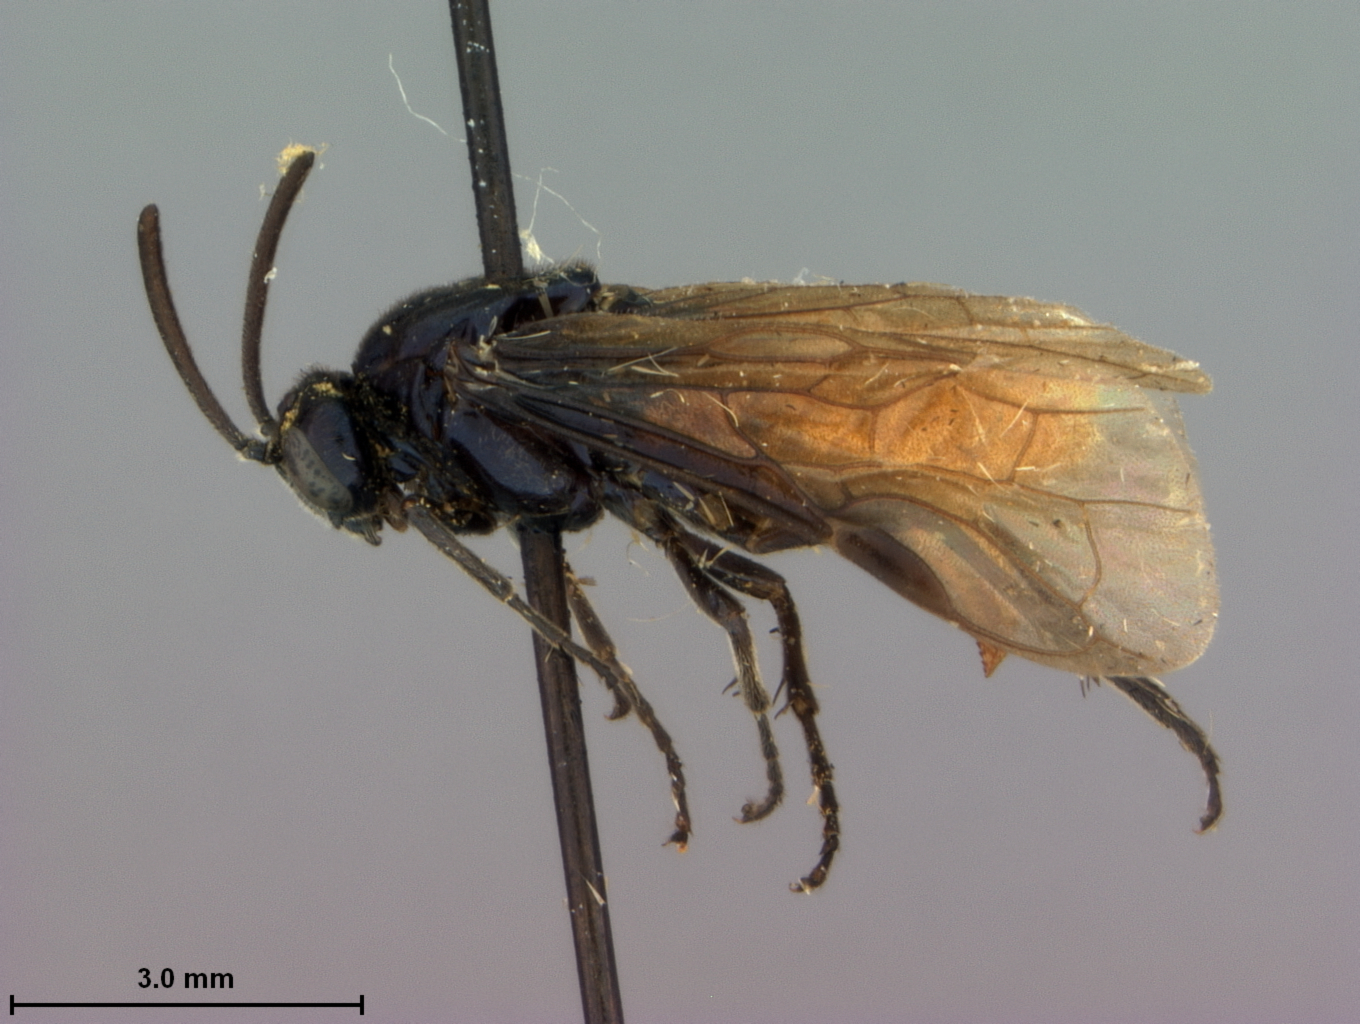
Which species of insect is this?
Arge paganiformis
